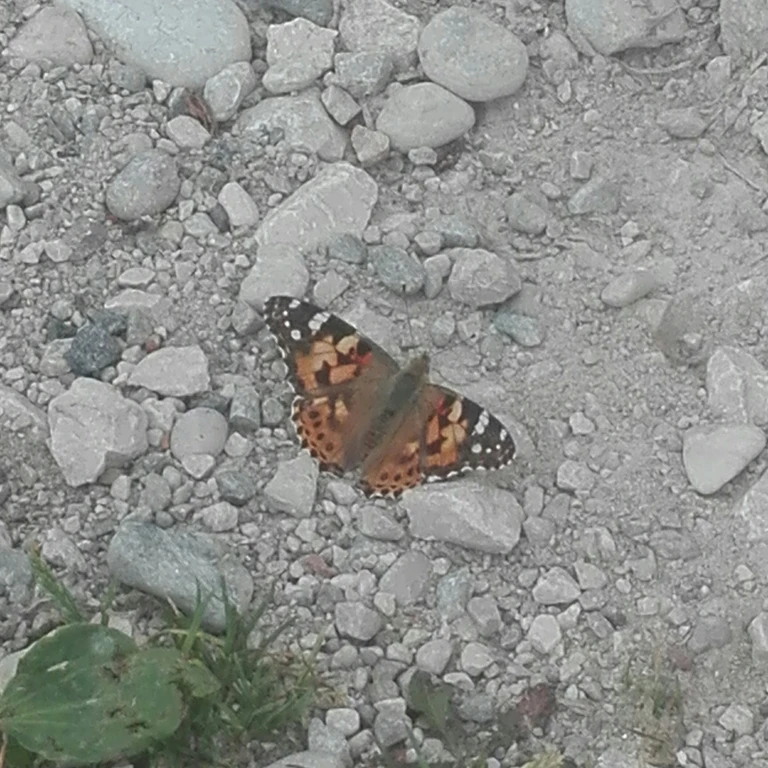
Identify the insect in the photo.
Vanessa cardui
